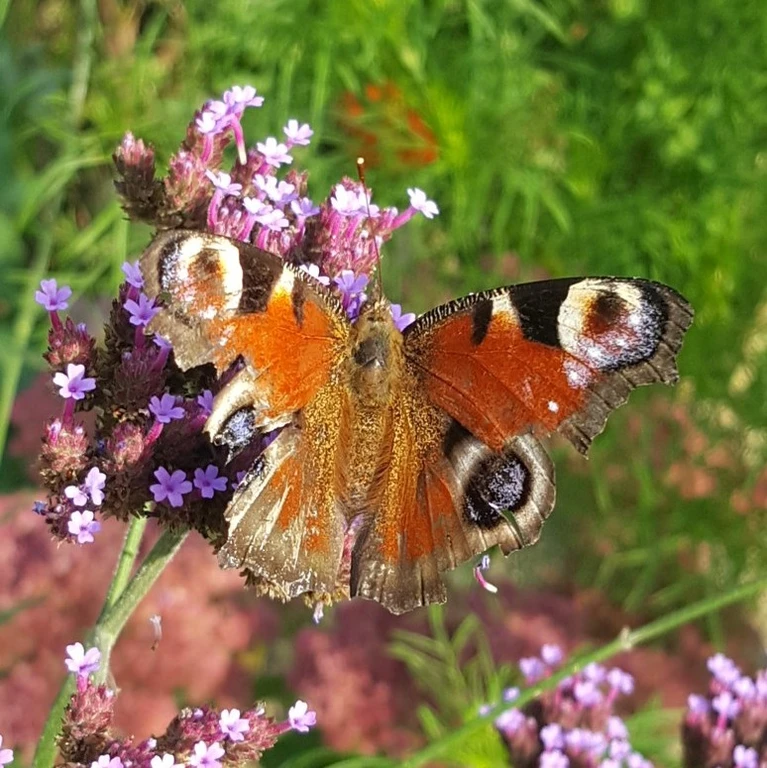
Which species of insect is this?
Aglais io
